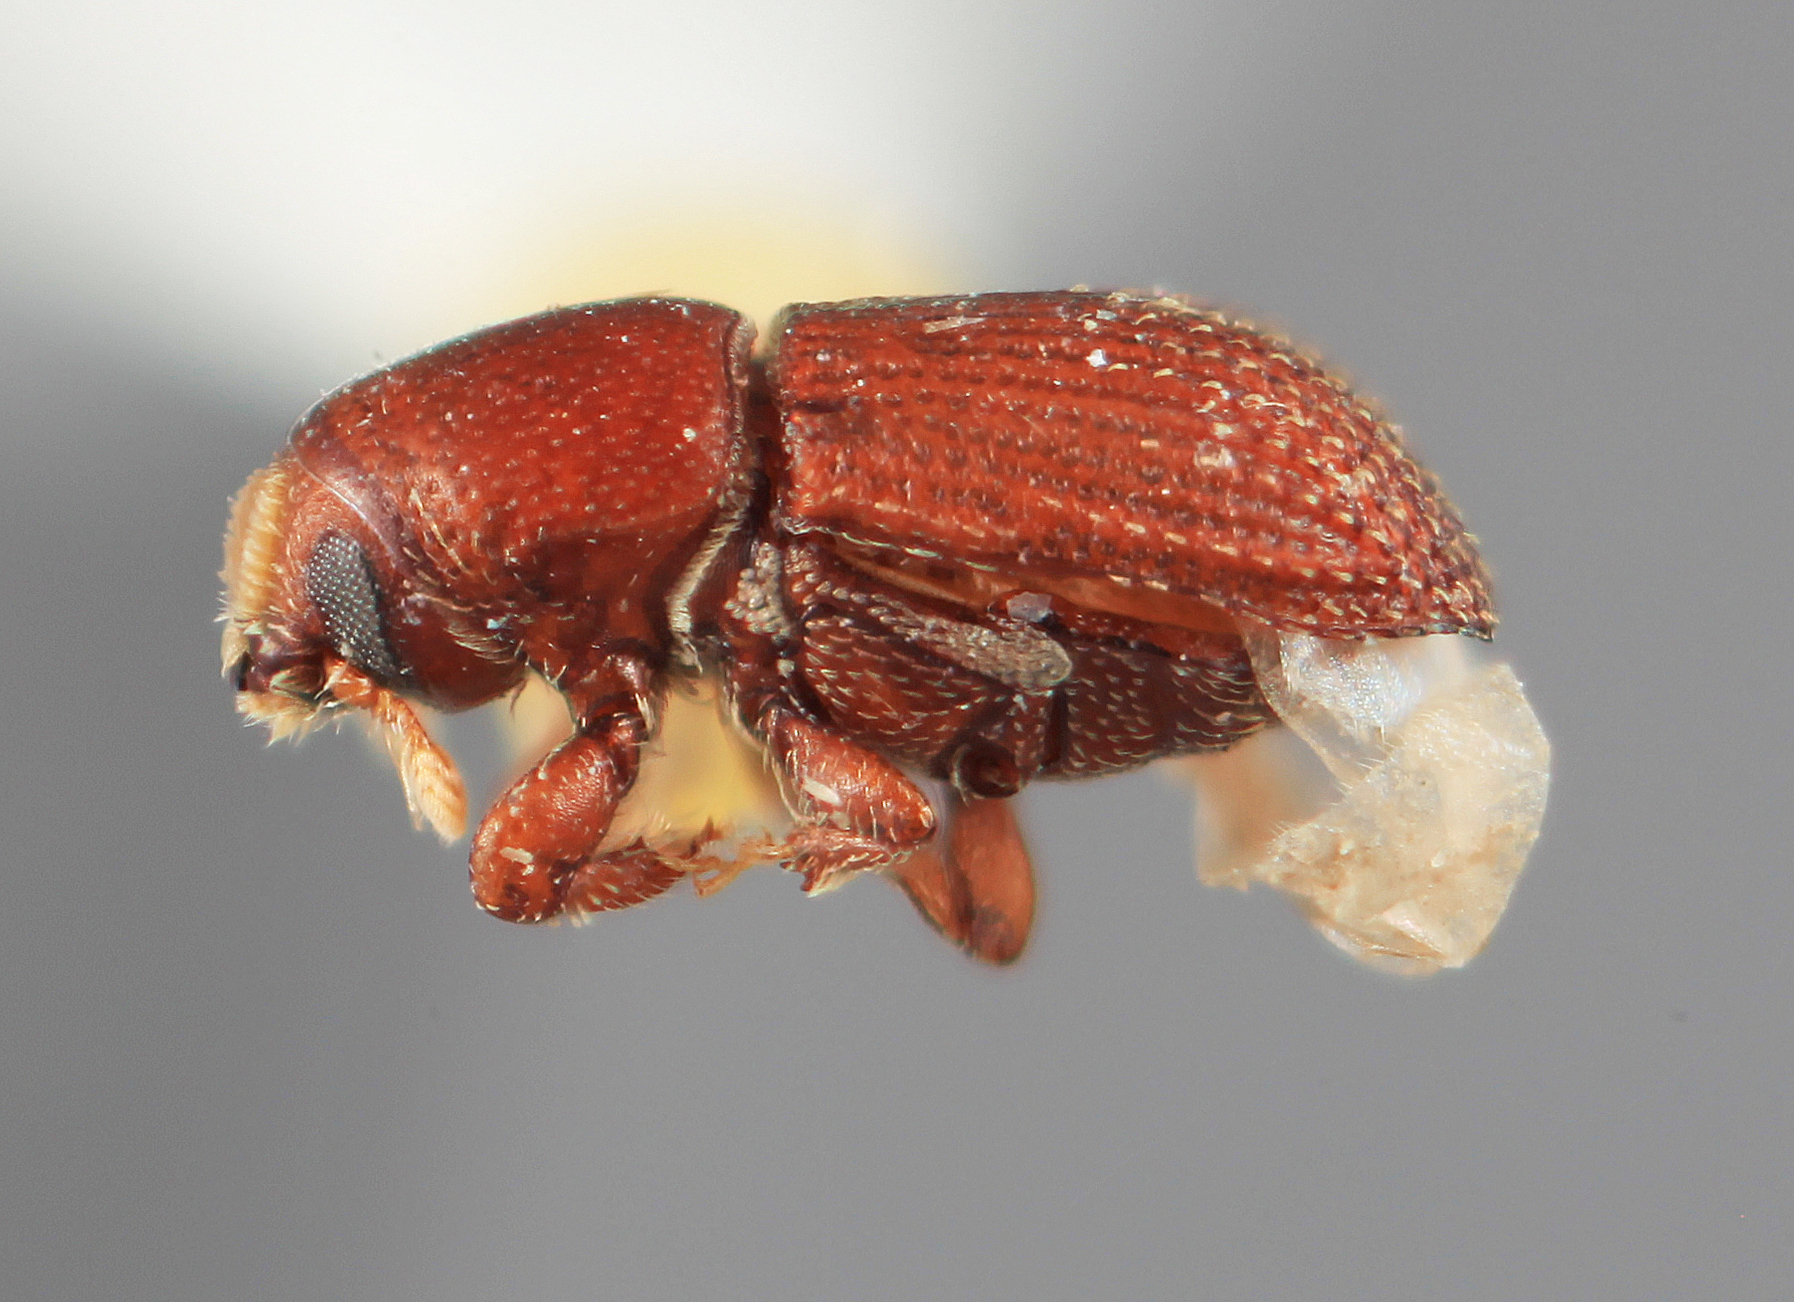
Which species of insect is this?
Loganius prociduus
